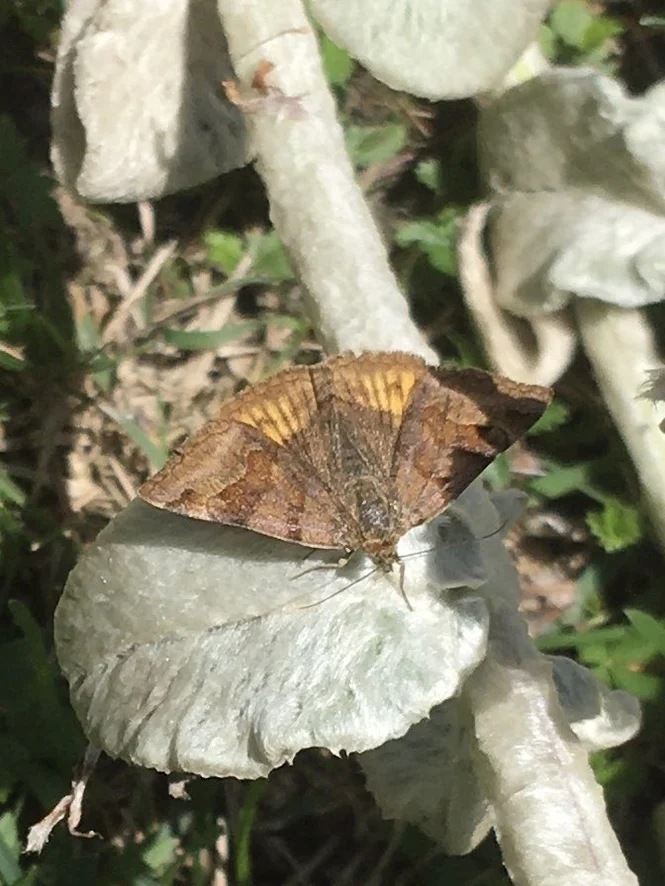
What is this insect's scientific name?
Euclidia glyphica
